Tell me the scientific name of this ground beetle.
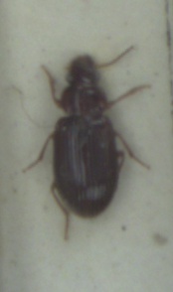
Bradycellus harpalinus
